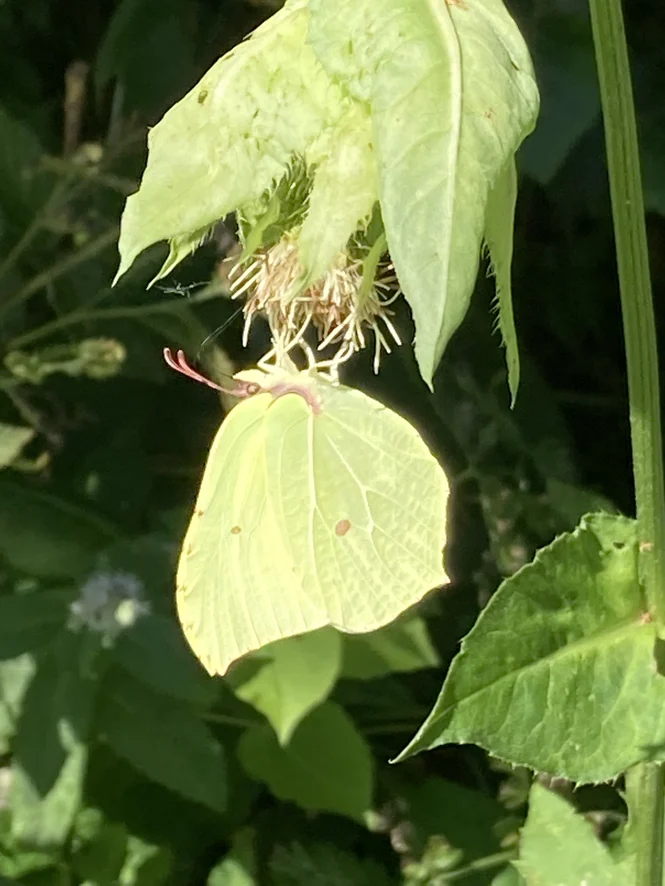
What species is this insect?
Gonepteryx rhamni
